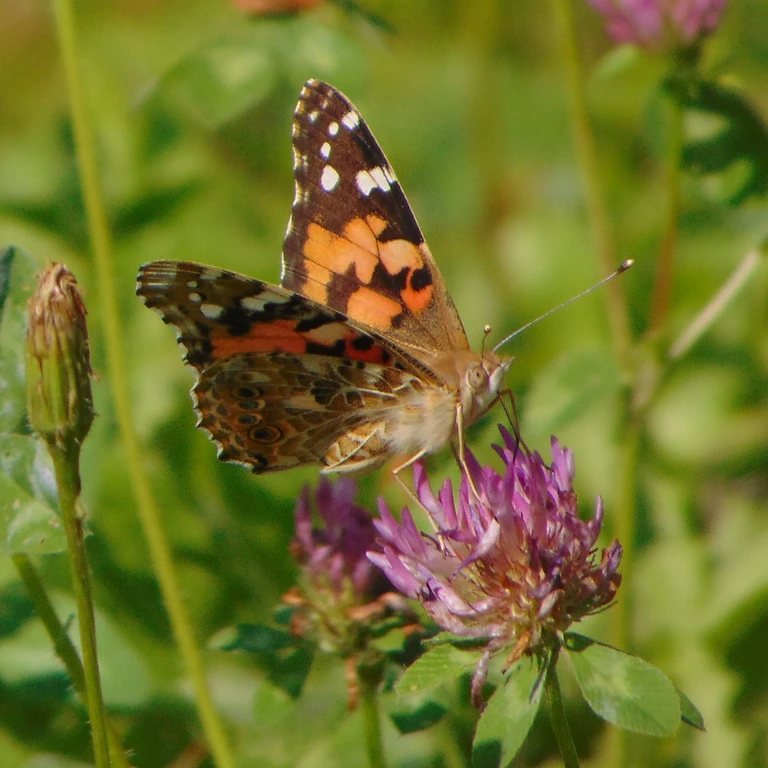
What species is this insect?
Vanessa cardui
